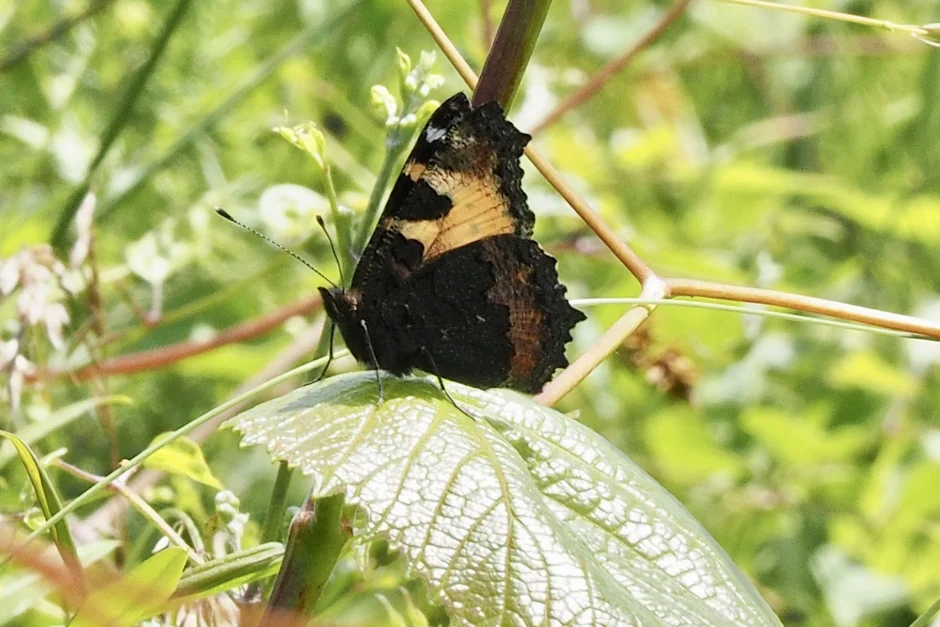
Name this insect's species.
Aglais urticae
